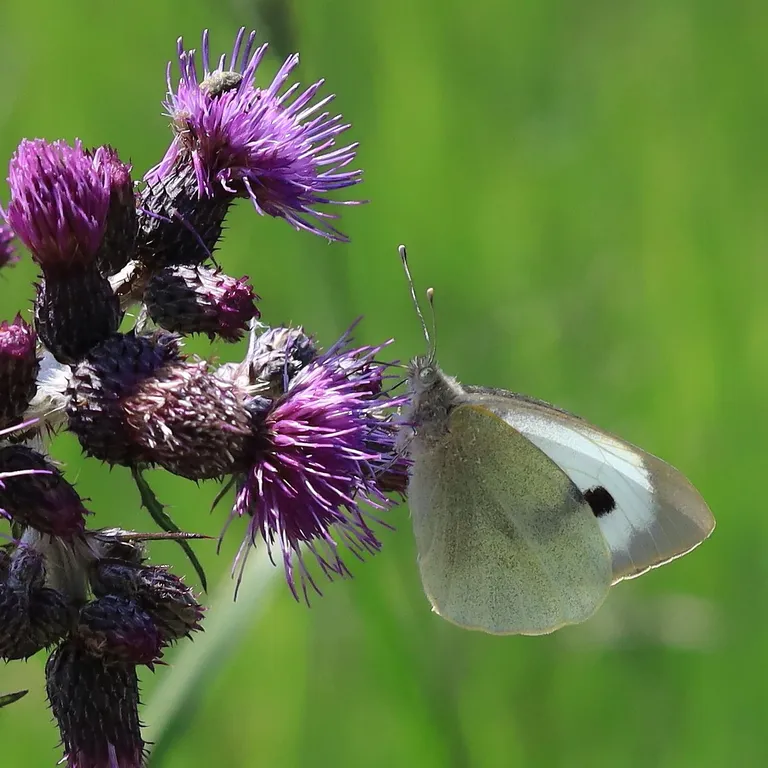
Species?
Pieris brassicae
